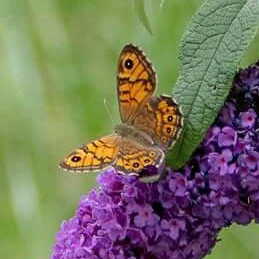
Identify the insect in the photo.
Lasiommata megera (also Pararge megera)
